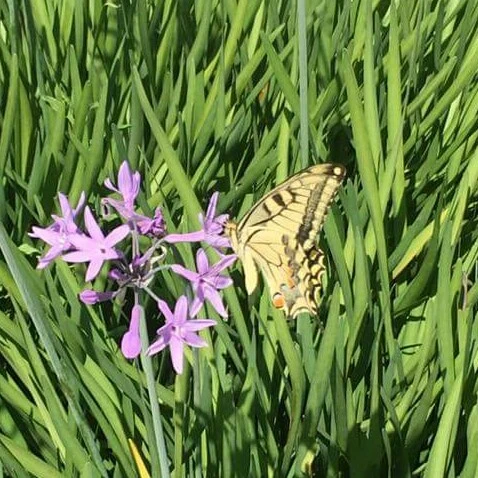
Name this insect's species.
Papilio machaon
